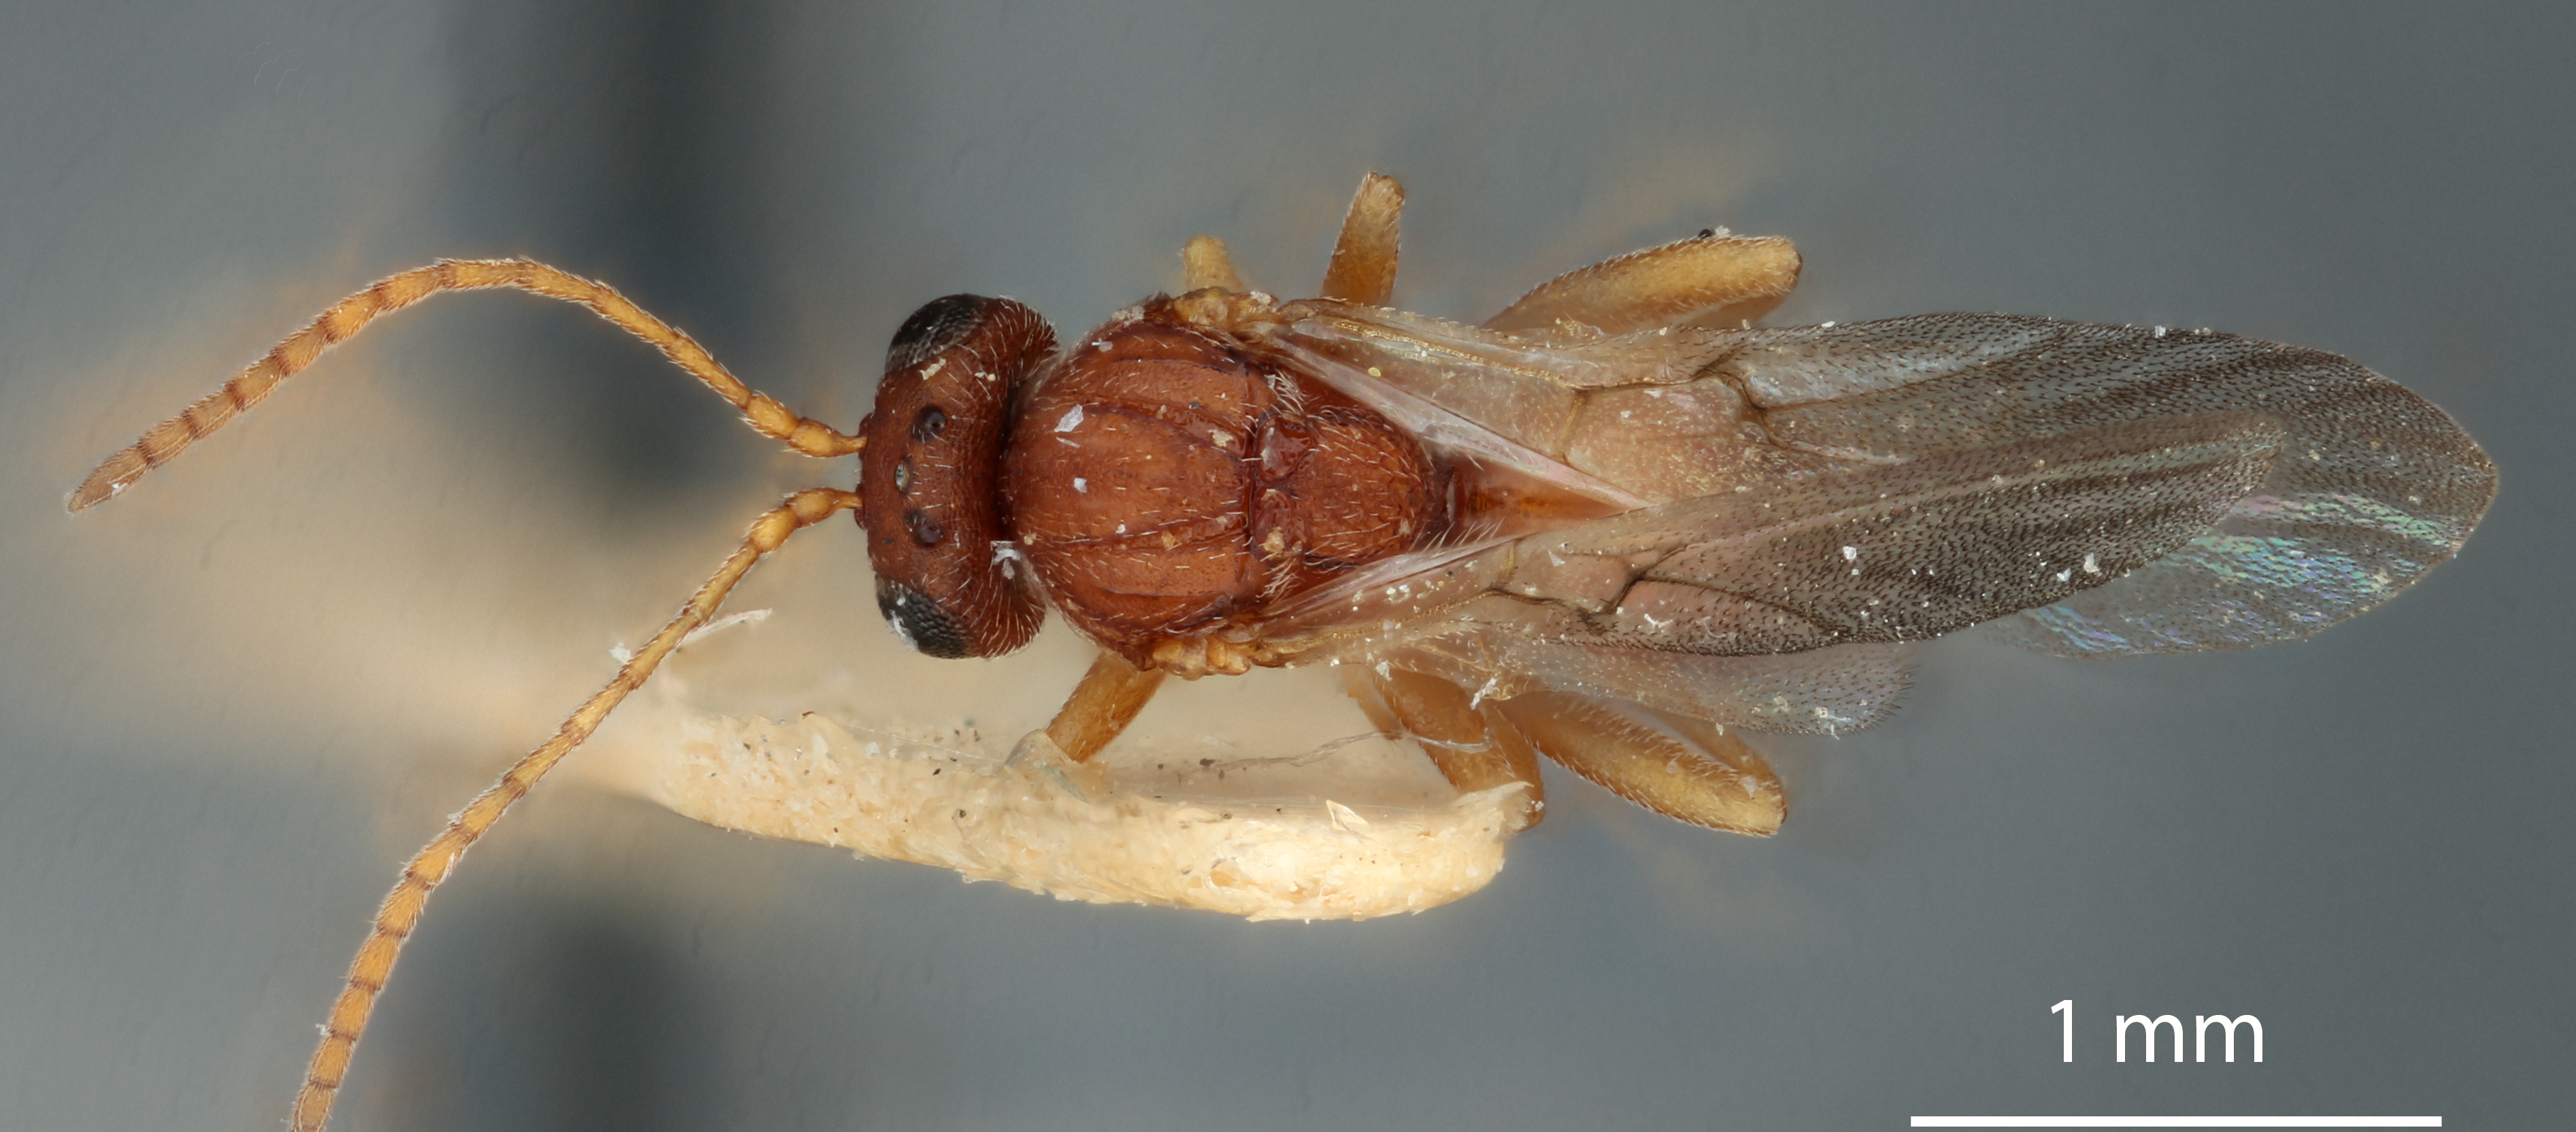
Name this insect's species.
Heteroecus devorus
